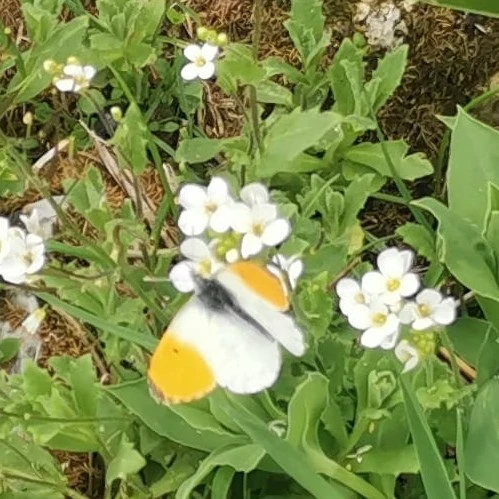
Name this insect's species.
Anthocharis cardamines
